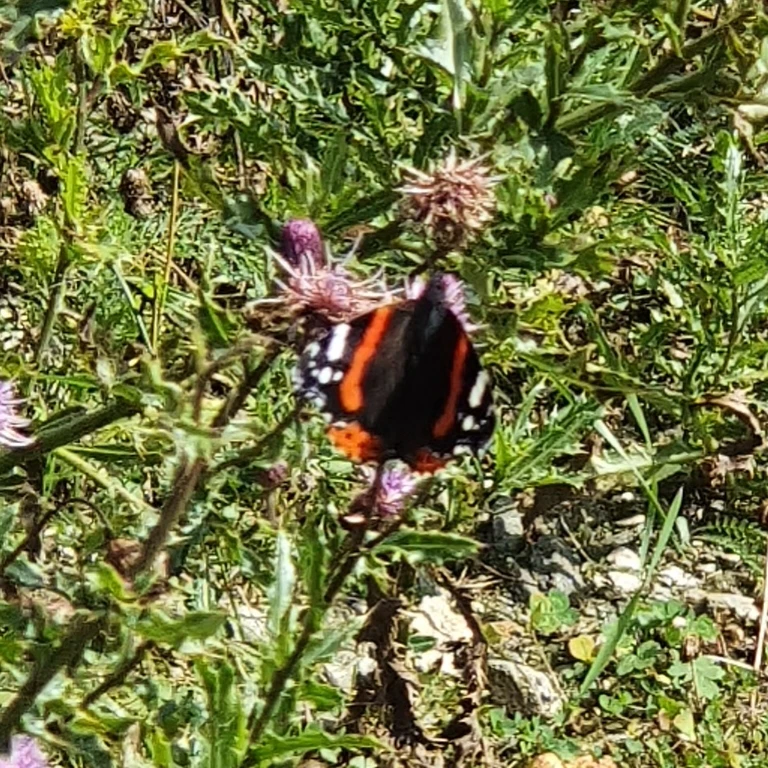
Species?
Vanessa atalanta
